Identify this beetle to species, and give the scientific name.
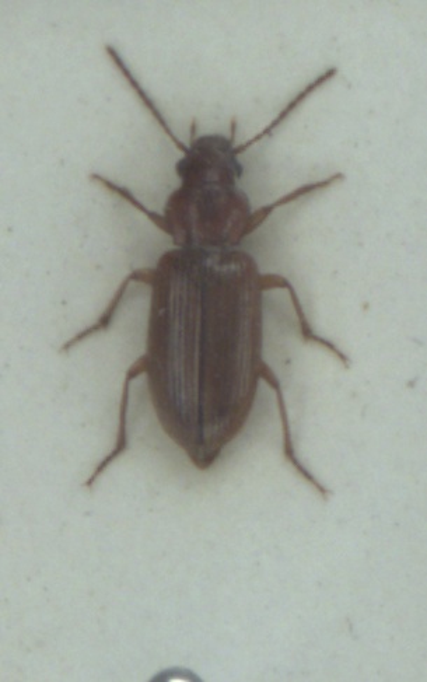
Dicheirotrichus gustavii
